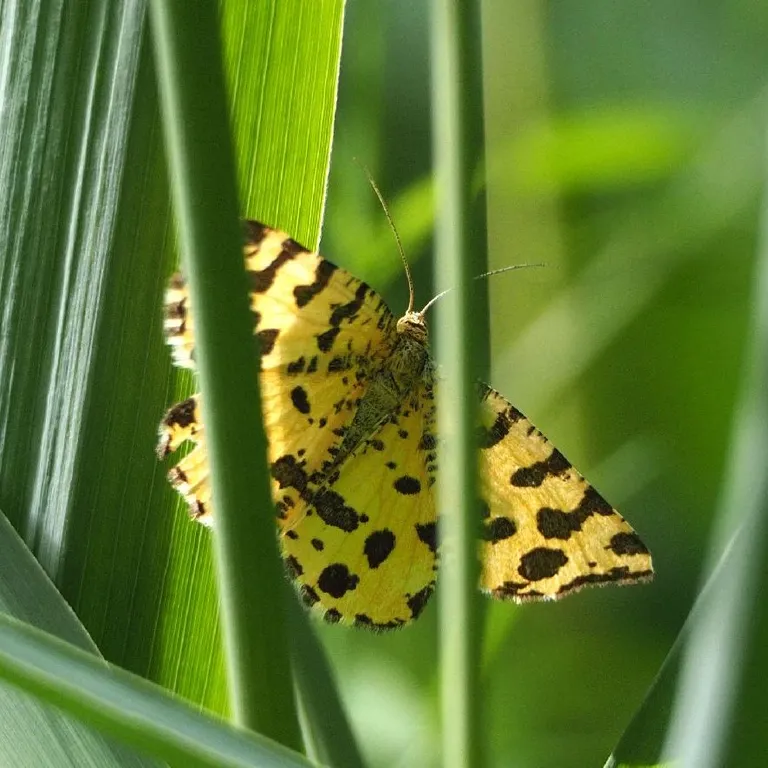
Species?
Pseudopanthera macularia
